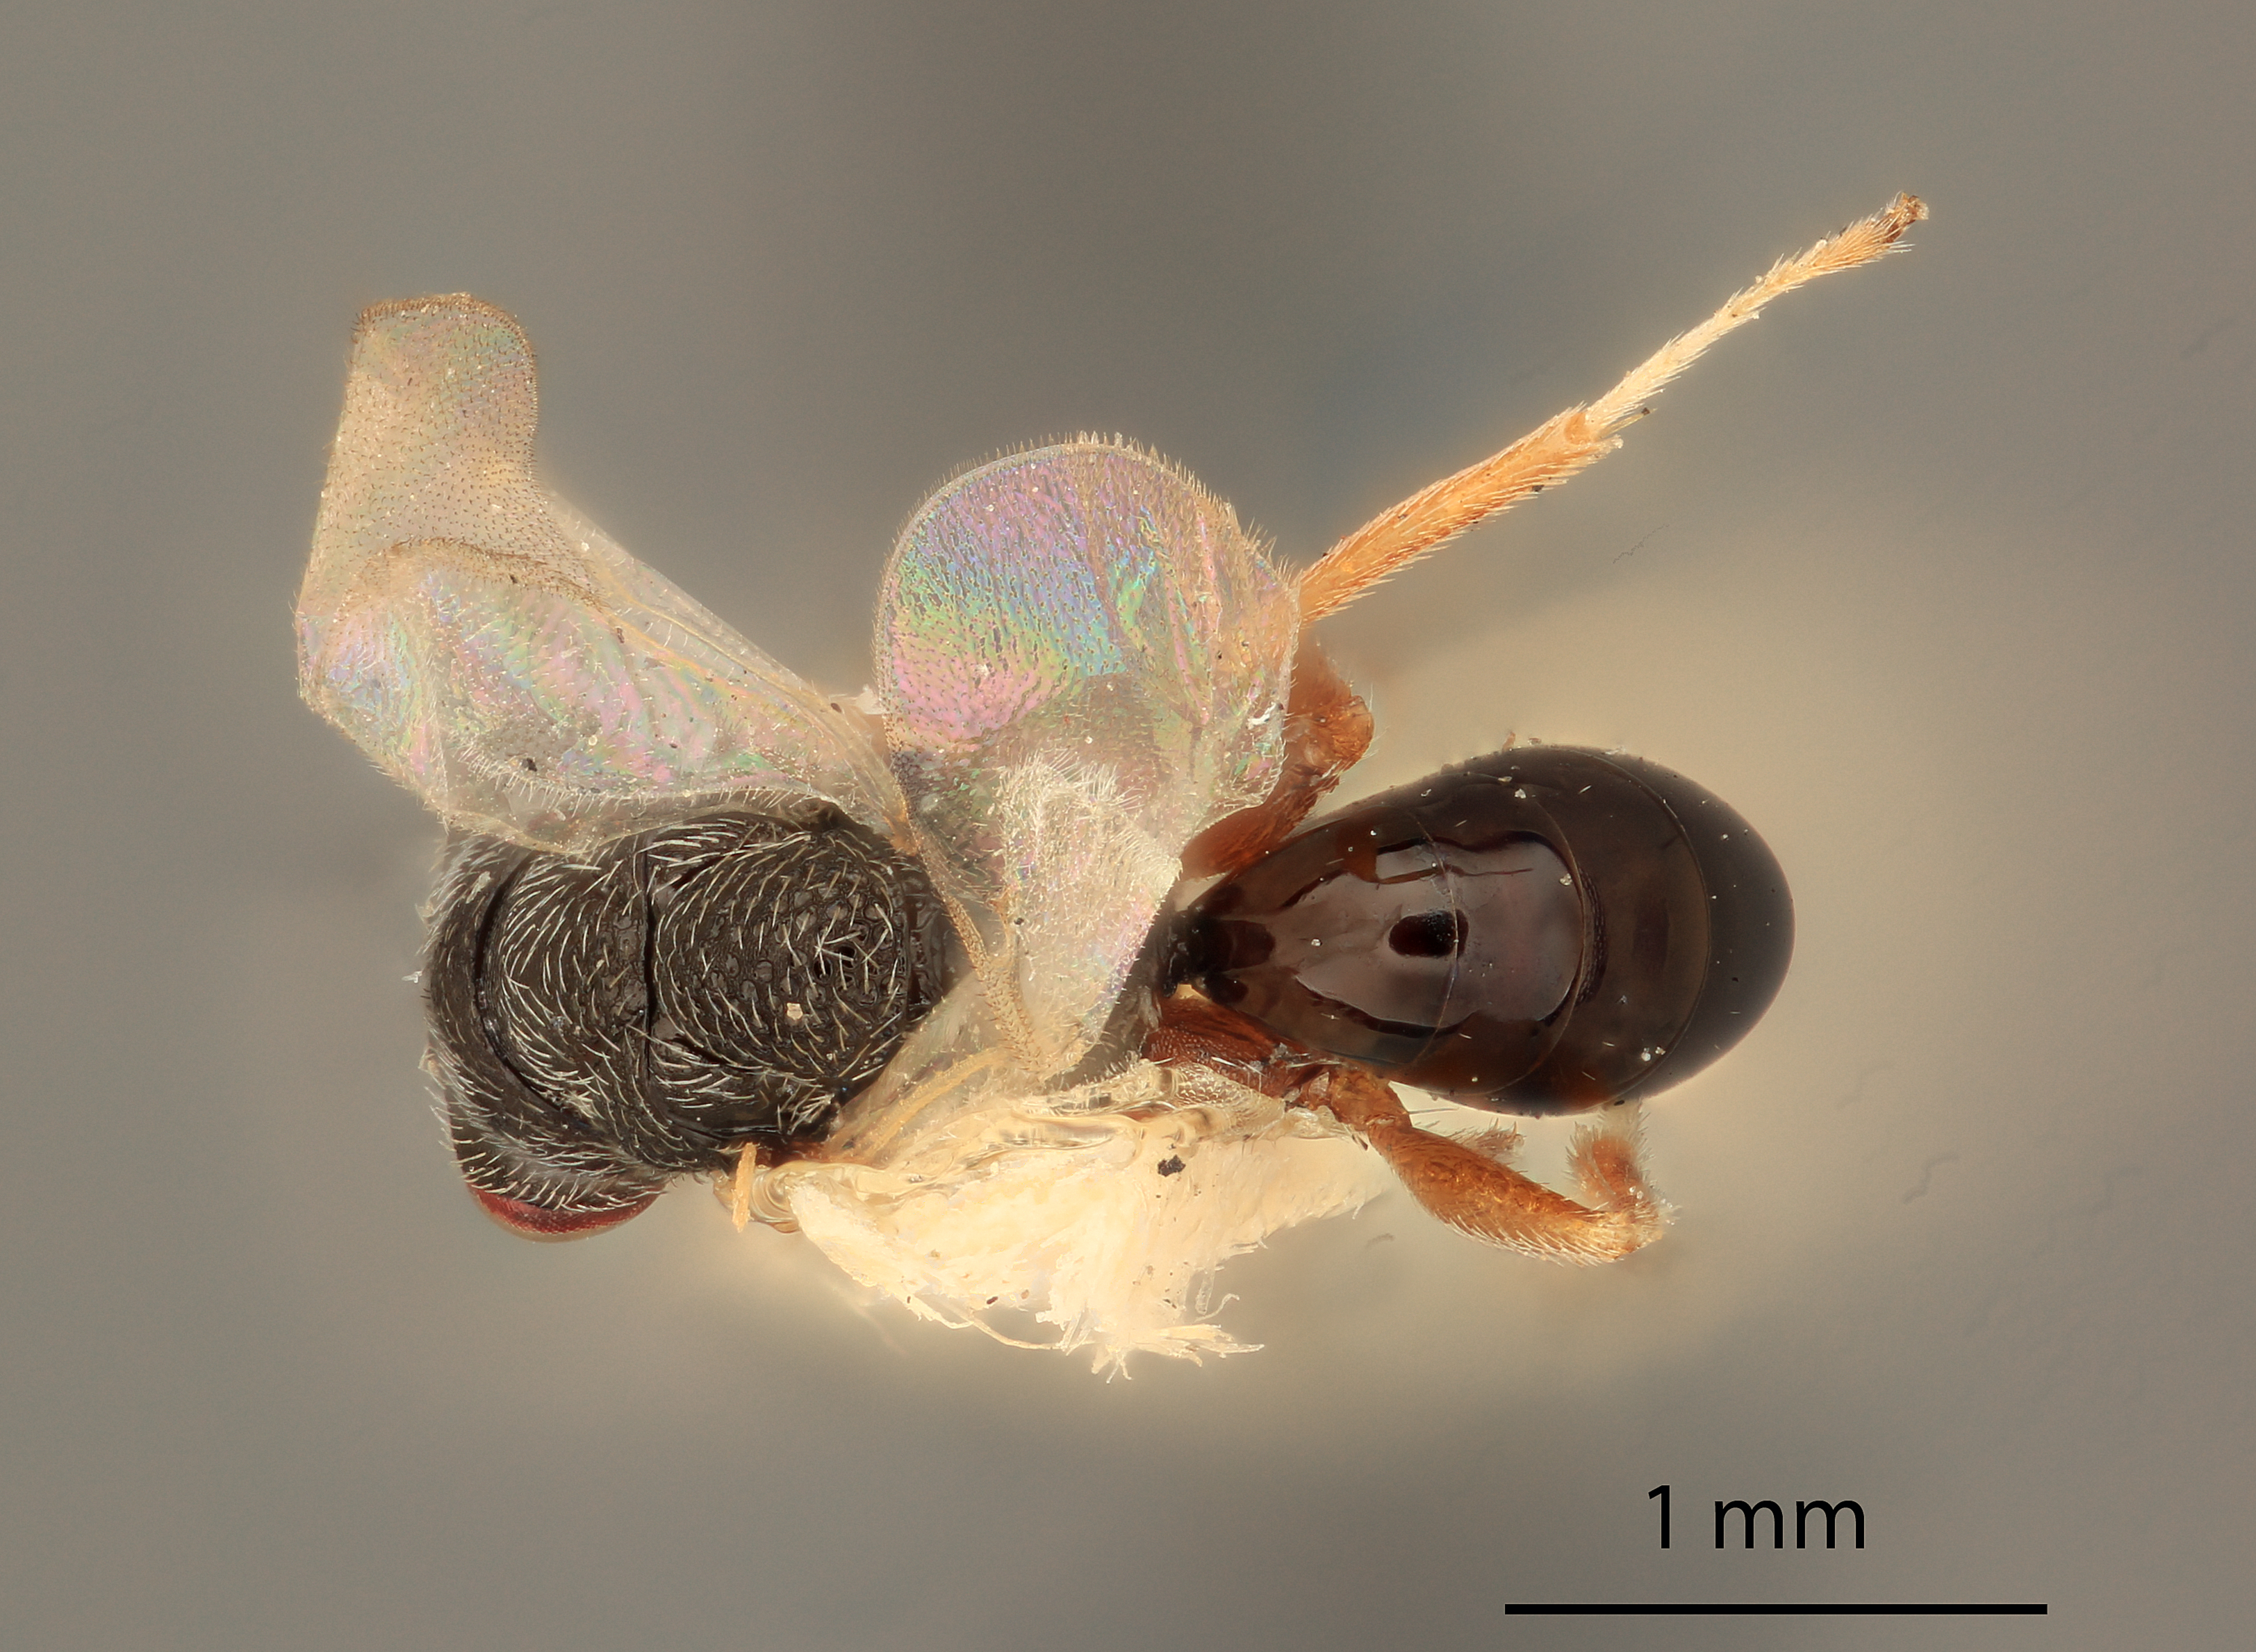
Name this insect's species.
Eurytomocharis sporoboli
